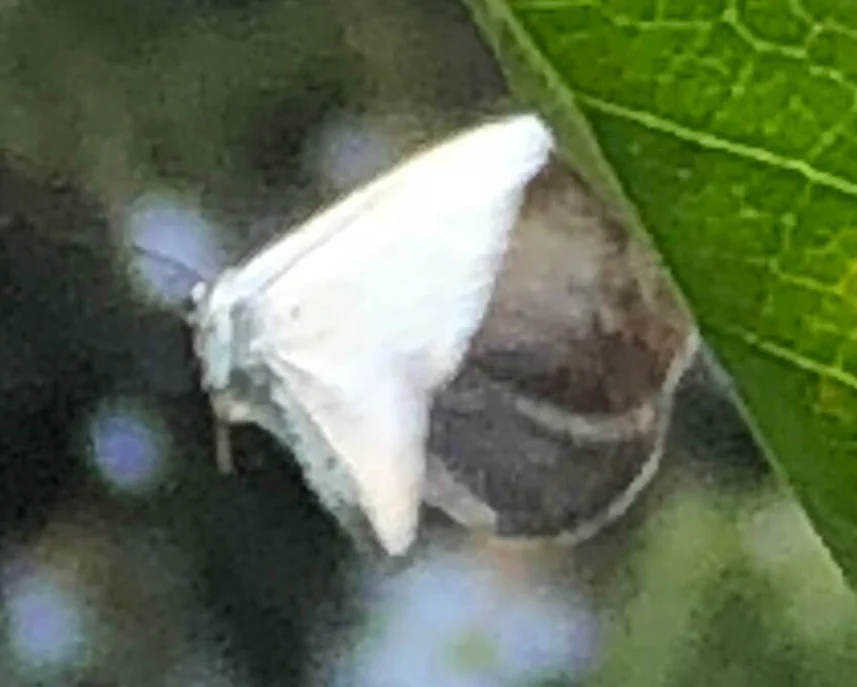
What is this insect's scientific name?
Celastrina argiolus
